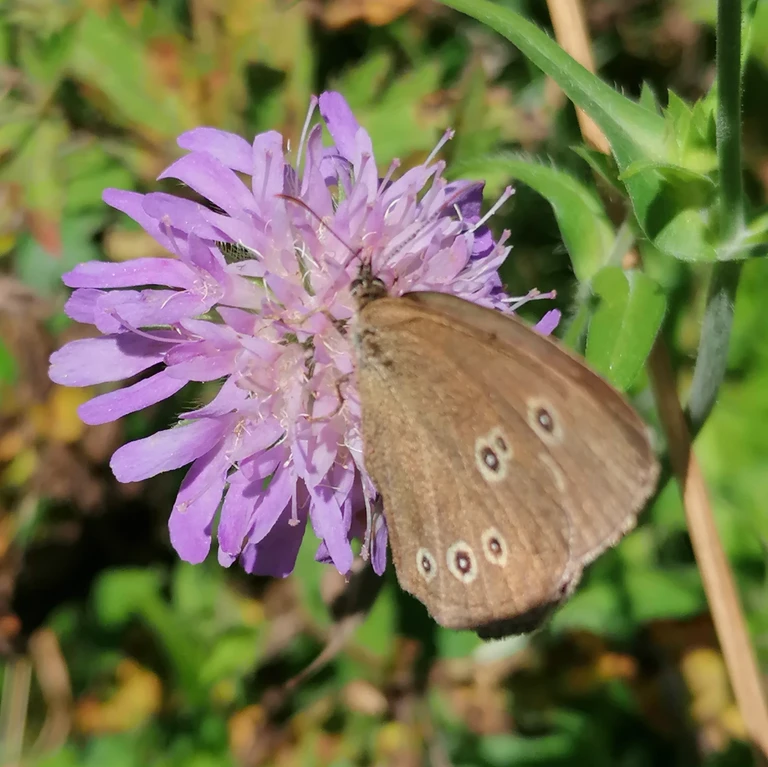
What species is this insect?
Aphantopus hyperantus
